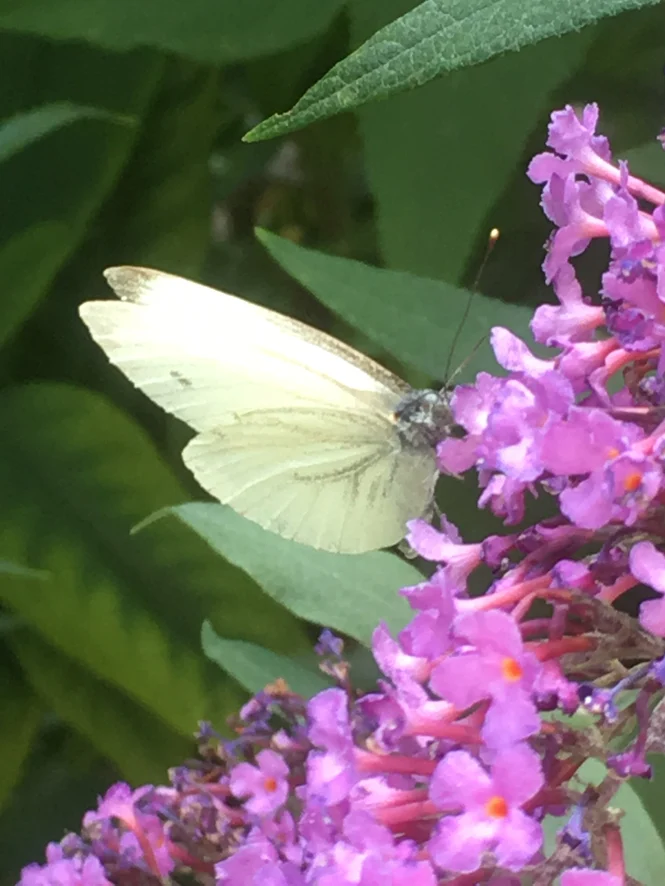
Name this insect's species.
Pieris napi
